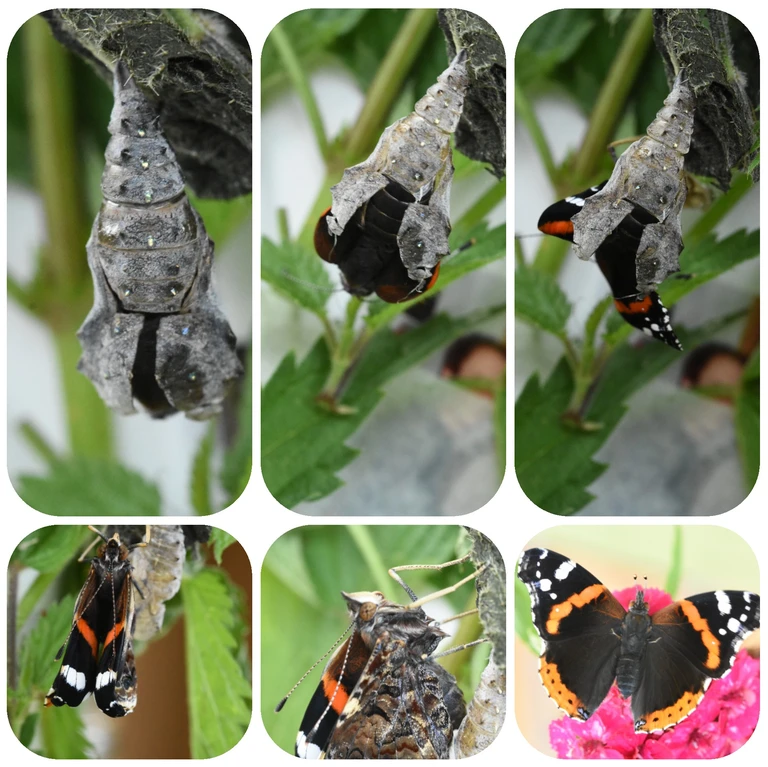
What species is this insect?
Vanessa atalanta
